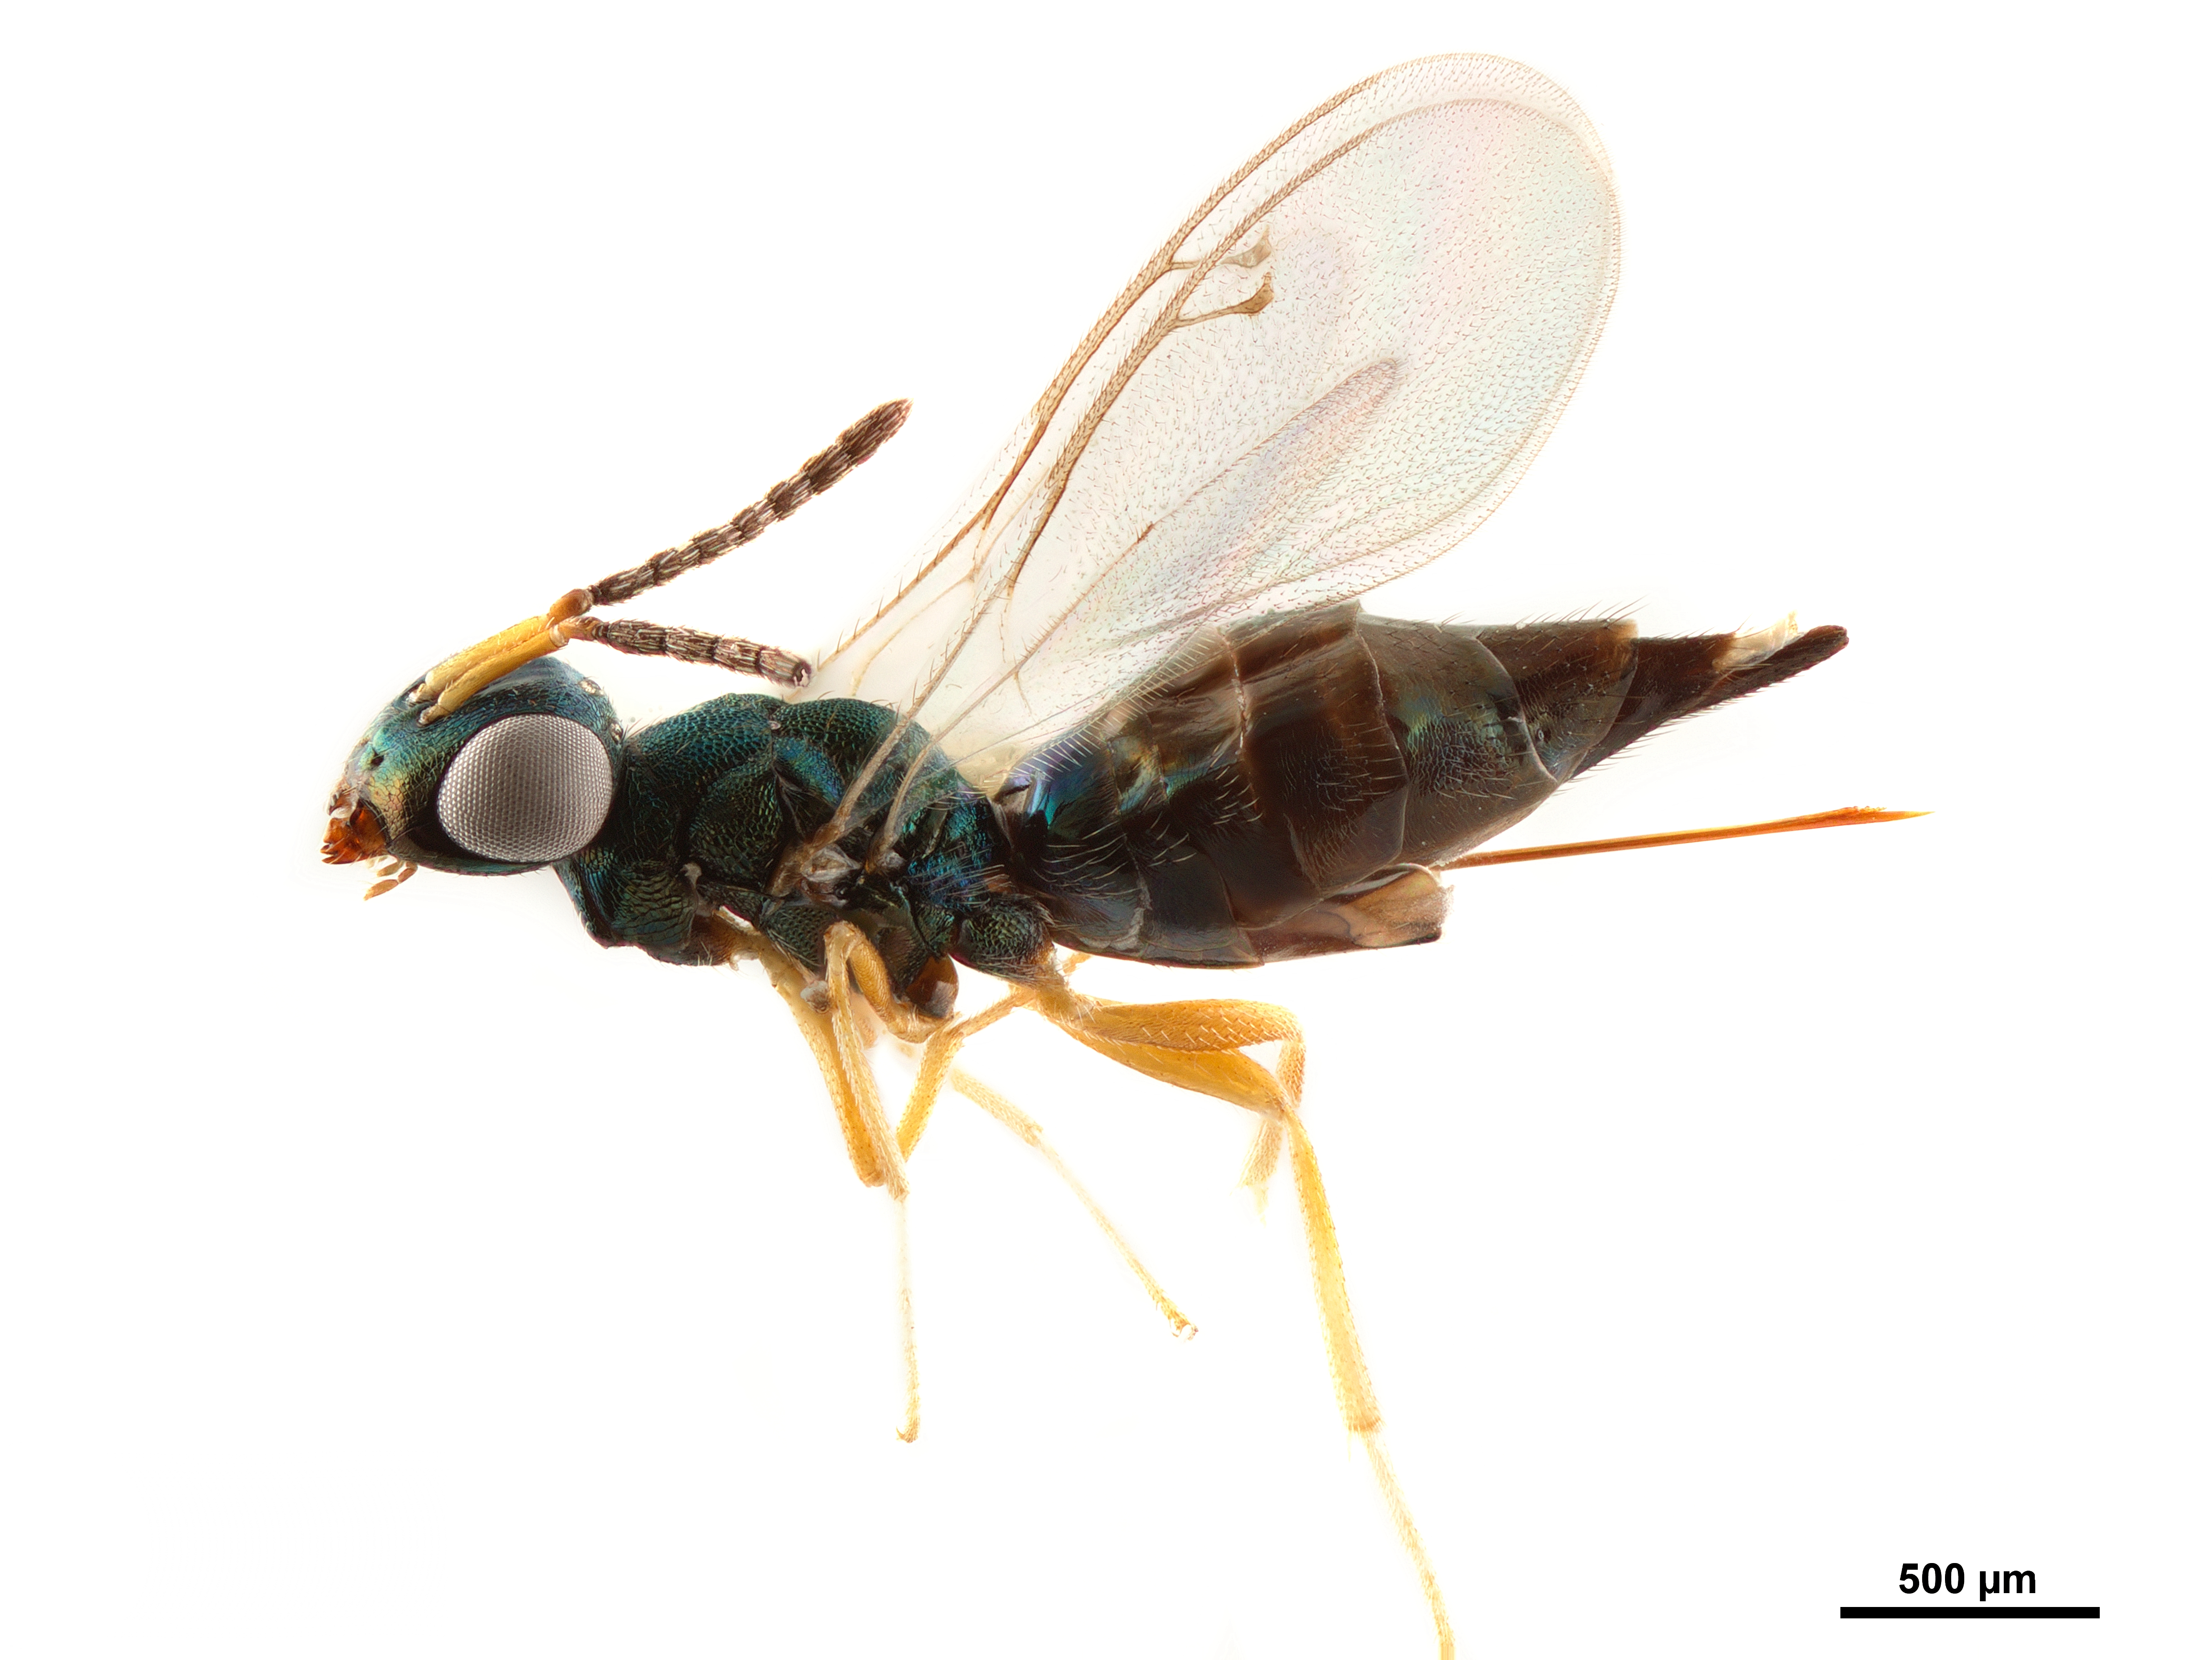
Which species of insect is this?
Janssoniella caudata
